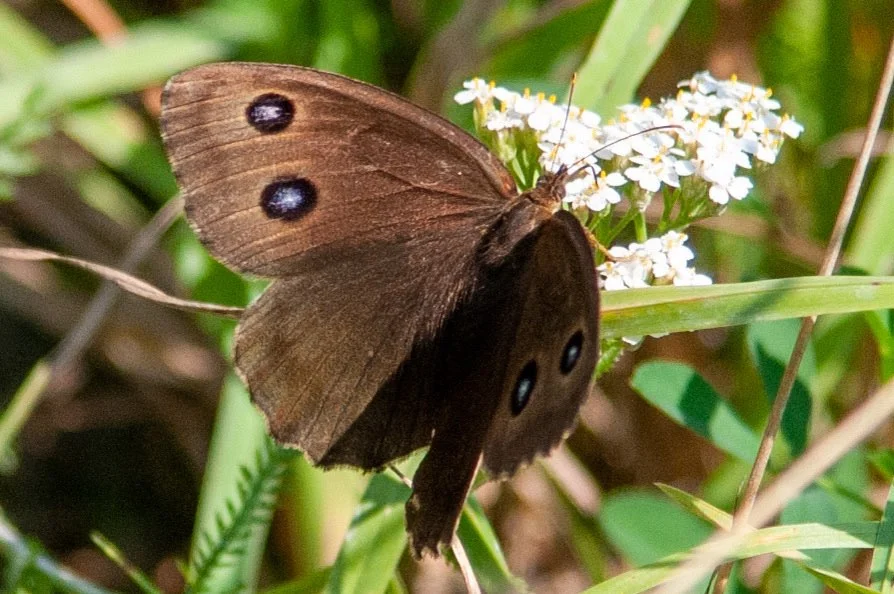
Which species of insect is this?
Minois dryas
